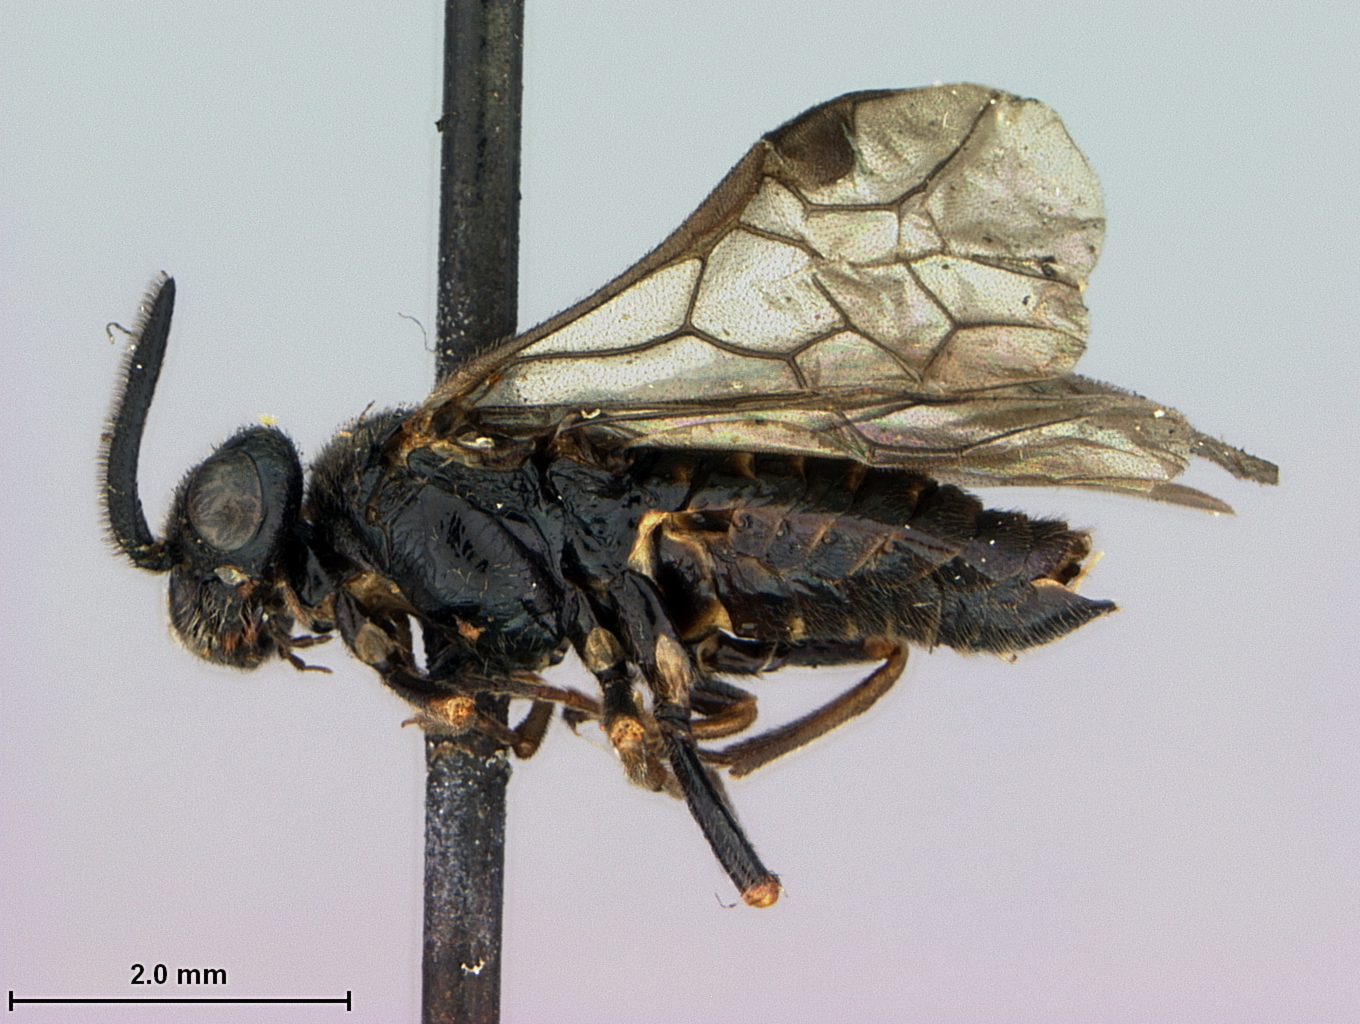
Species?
Aprosthema breviantennatum
